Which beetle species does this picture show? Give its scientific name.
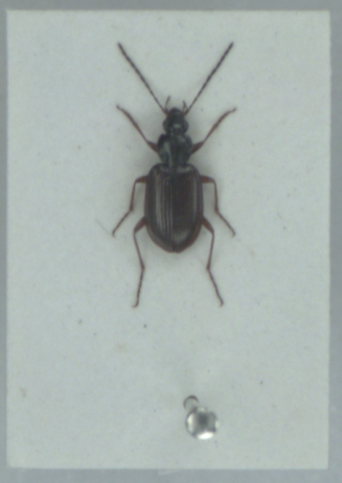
Agonum micans
